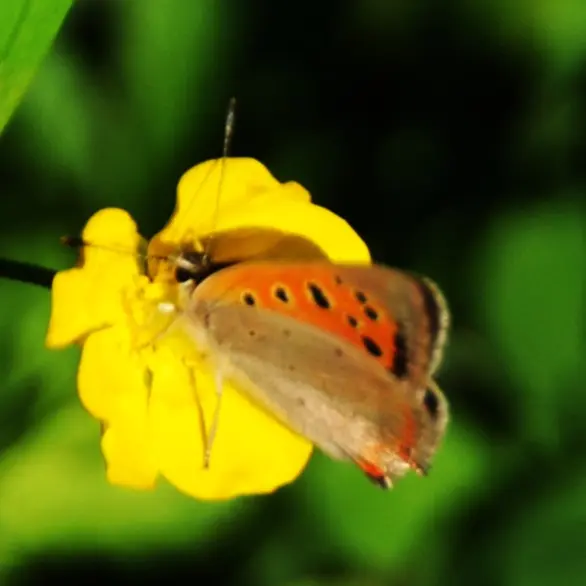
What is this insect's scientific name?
Lycaena phlaeas
